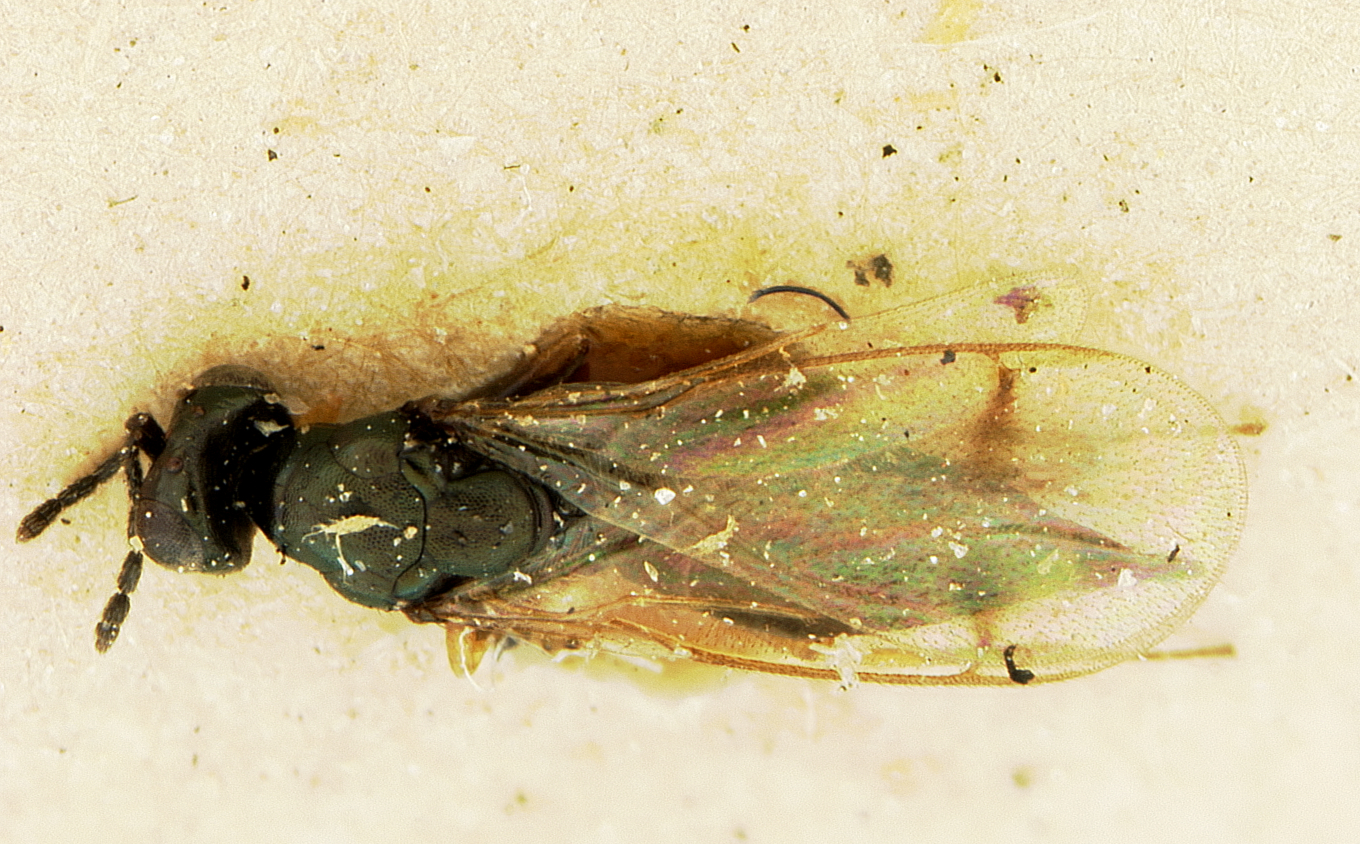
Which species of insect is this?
Ophelinus mauiensis
